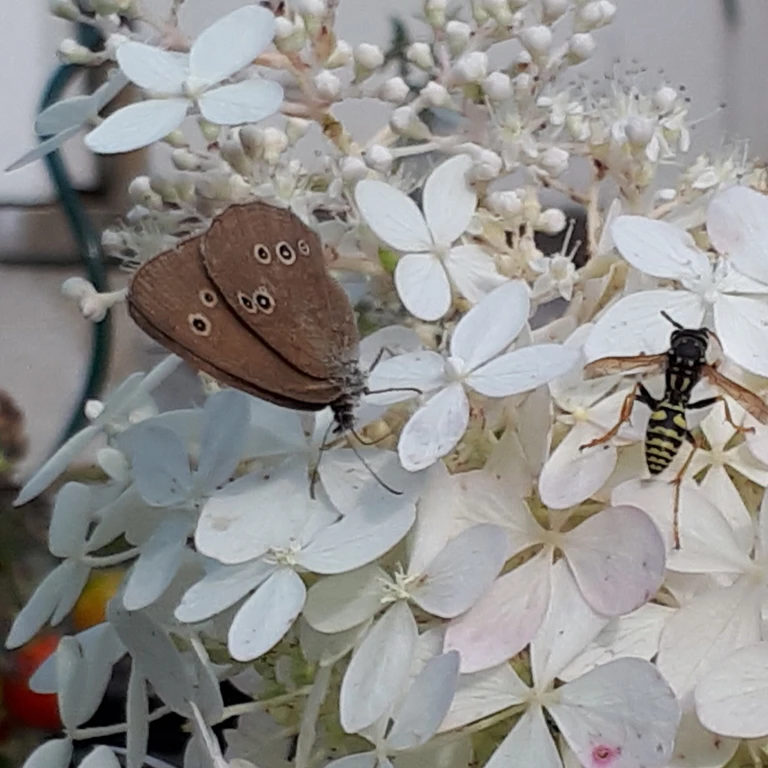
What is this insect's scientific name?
Aphantopus hyperantus
